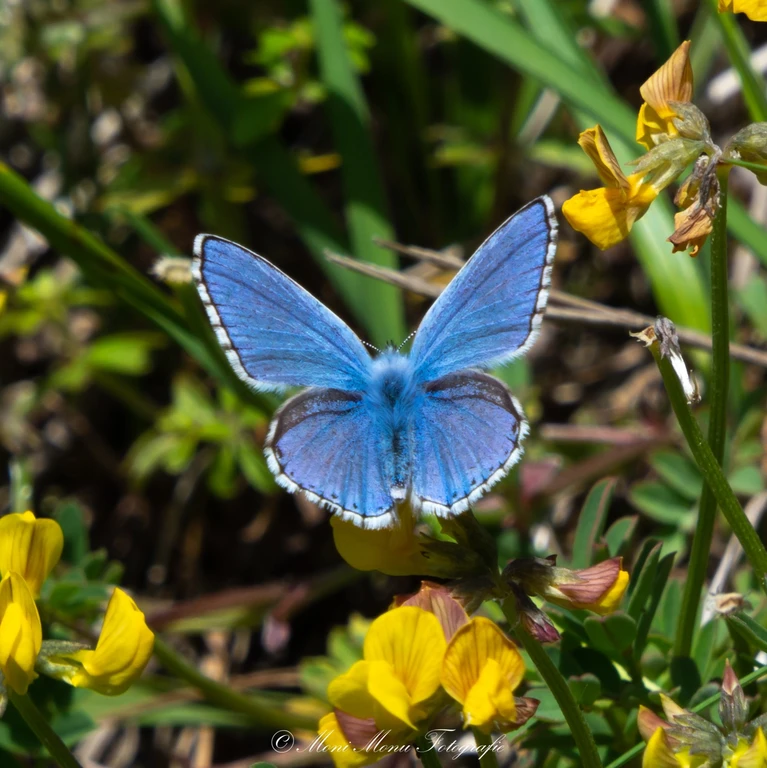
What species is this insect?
Lysandra bellargus
